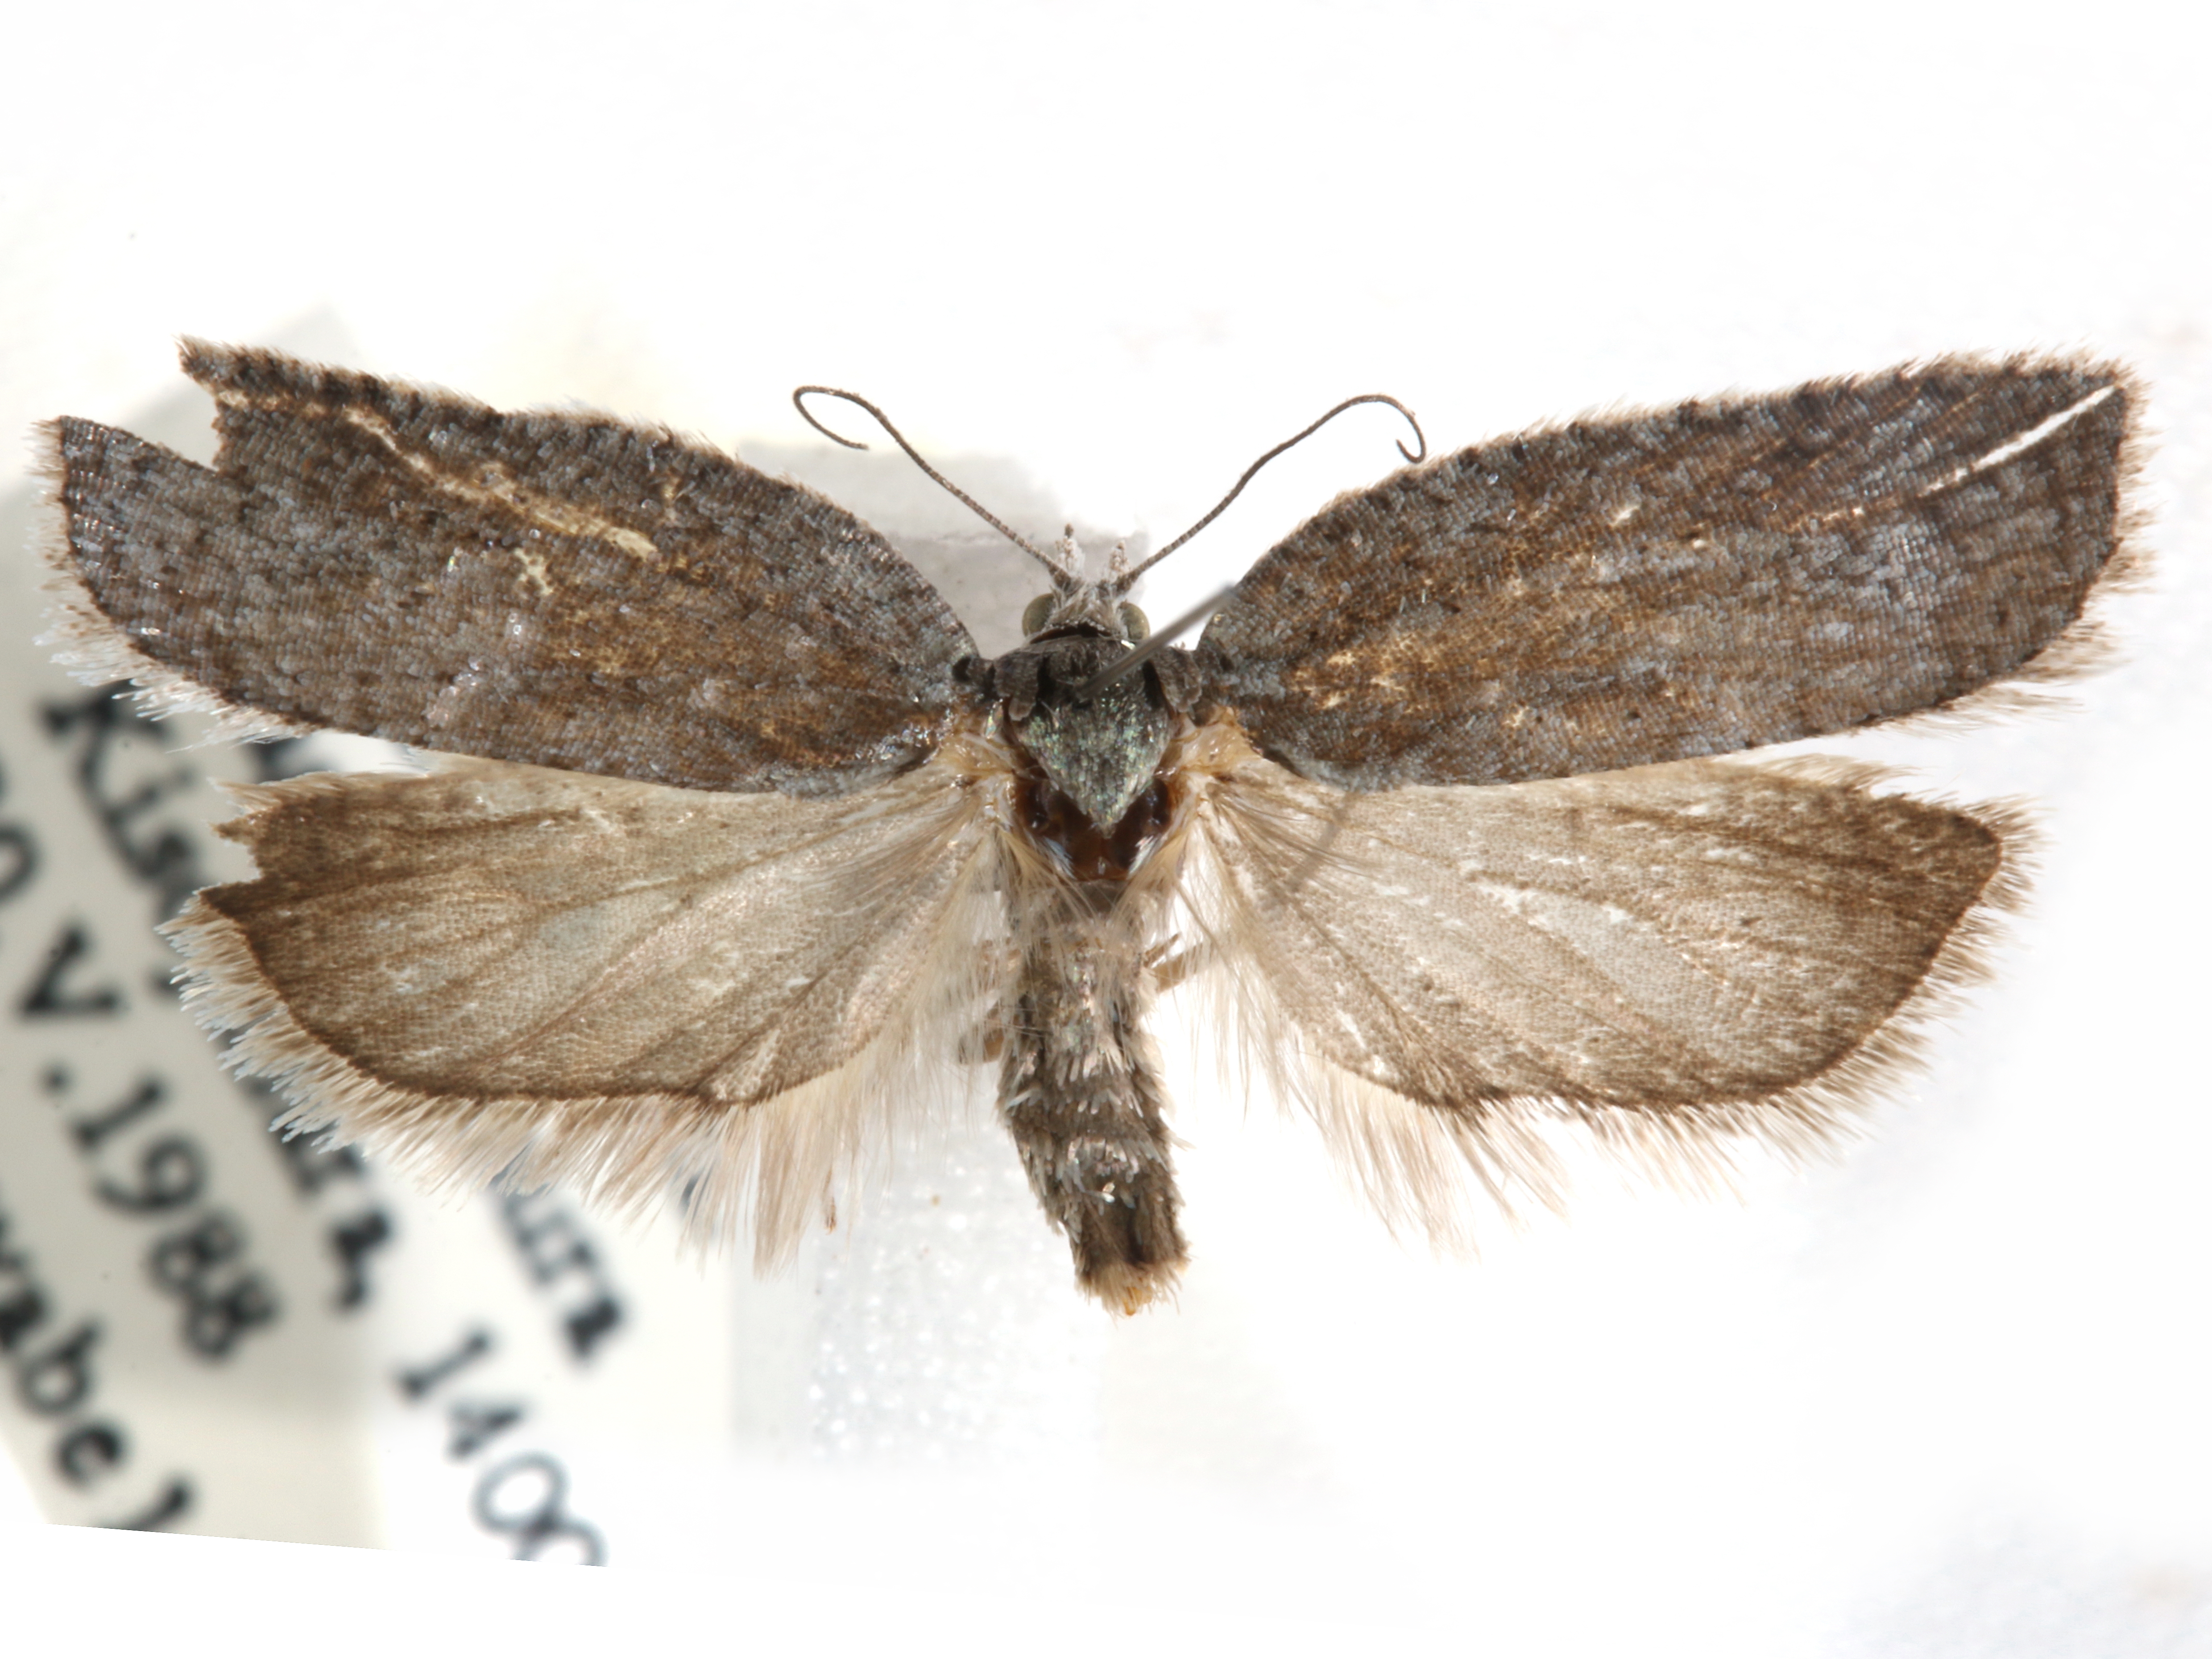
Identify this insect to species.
Acleris filipjevi
